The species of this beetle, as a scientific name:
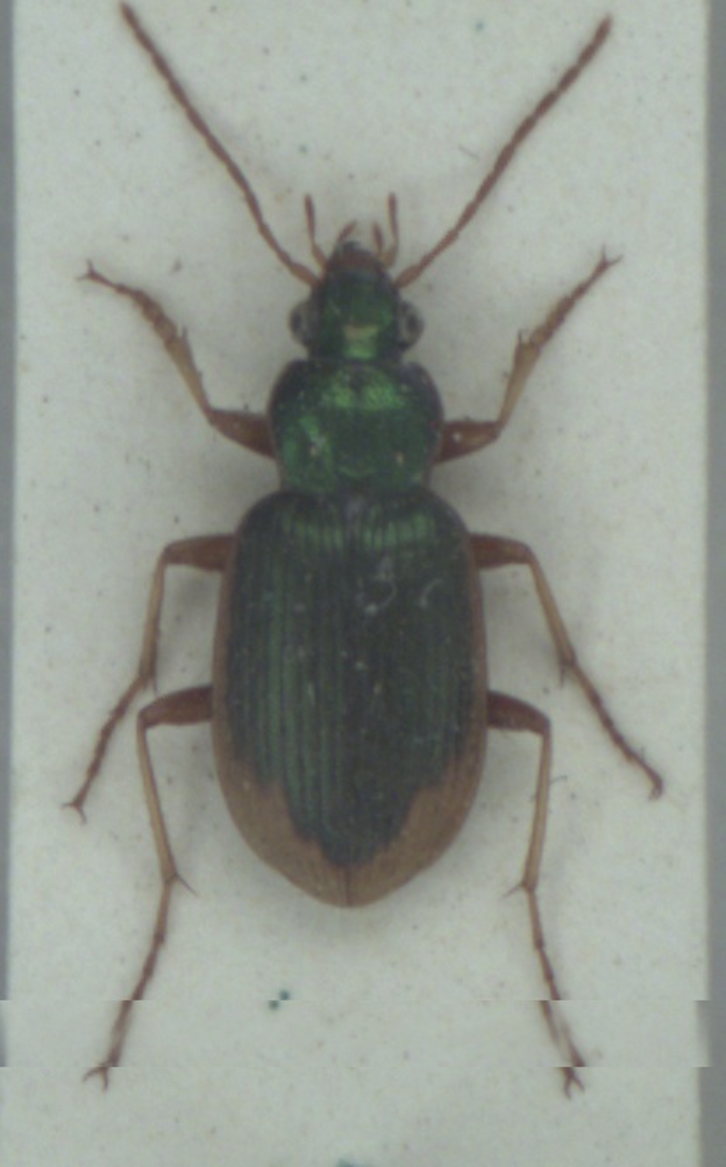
Chlaenius vestitus
